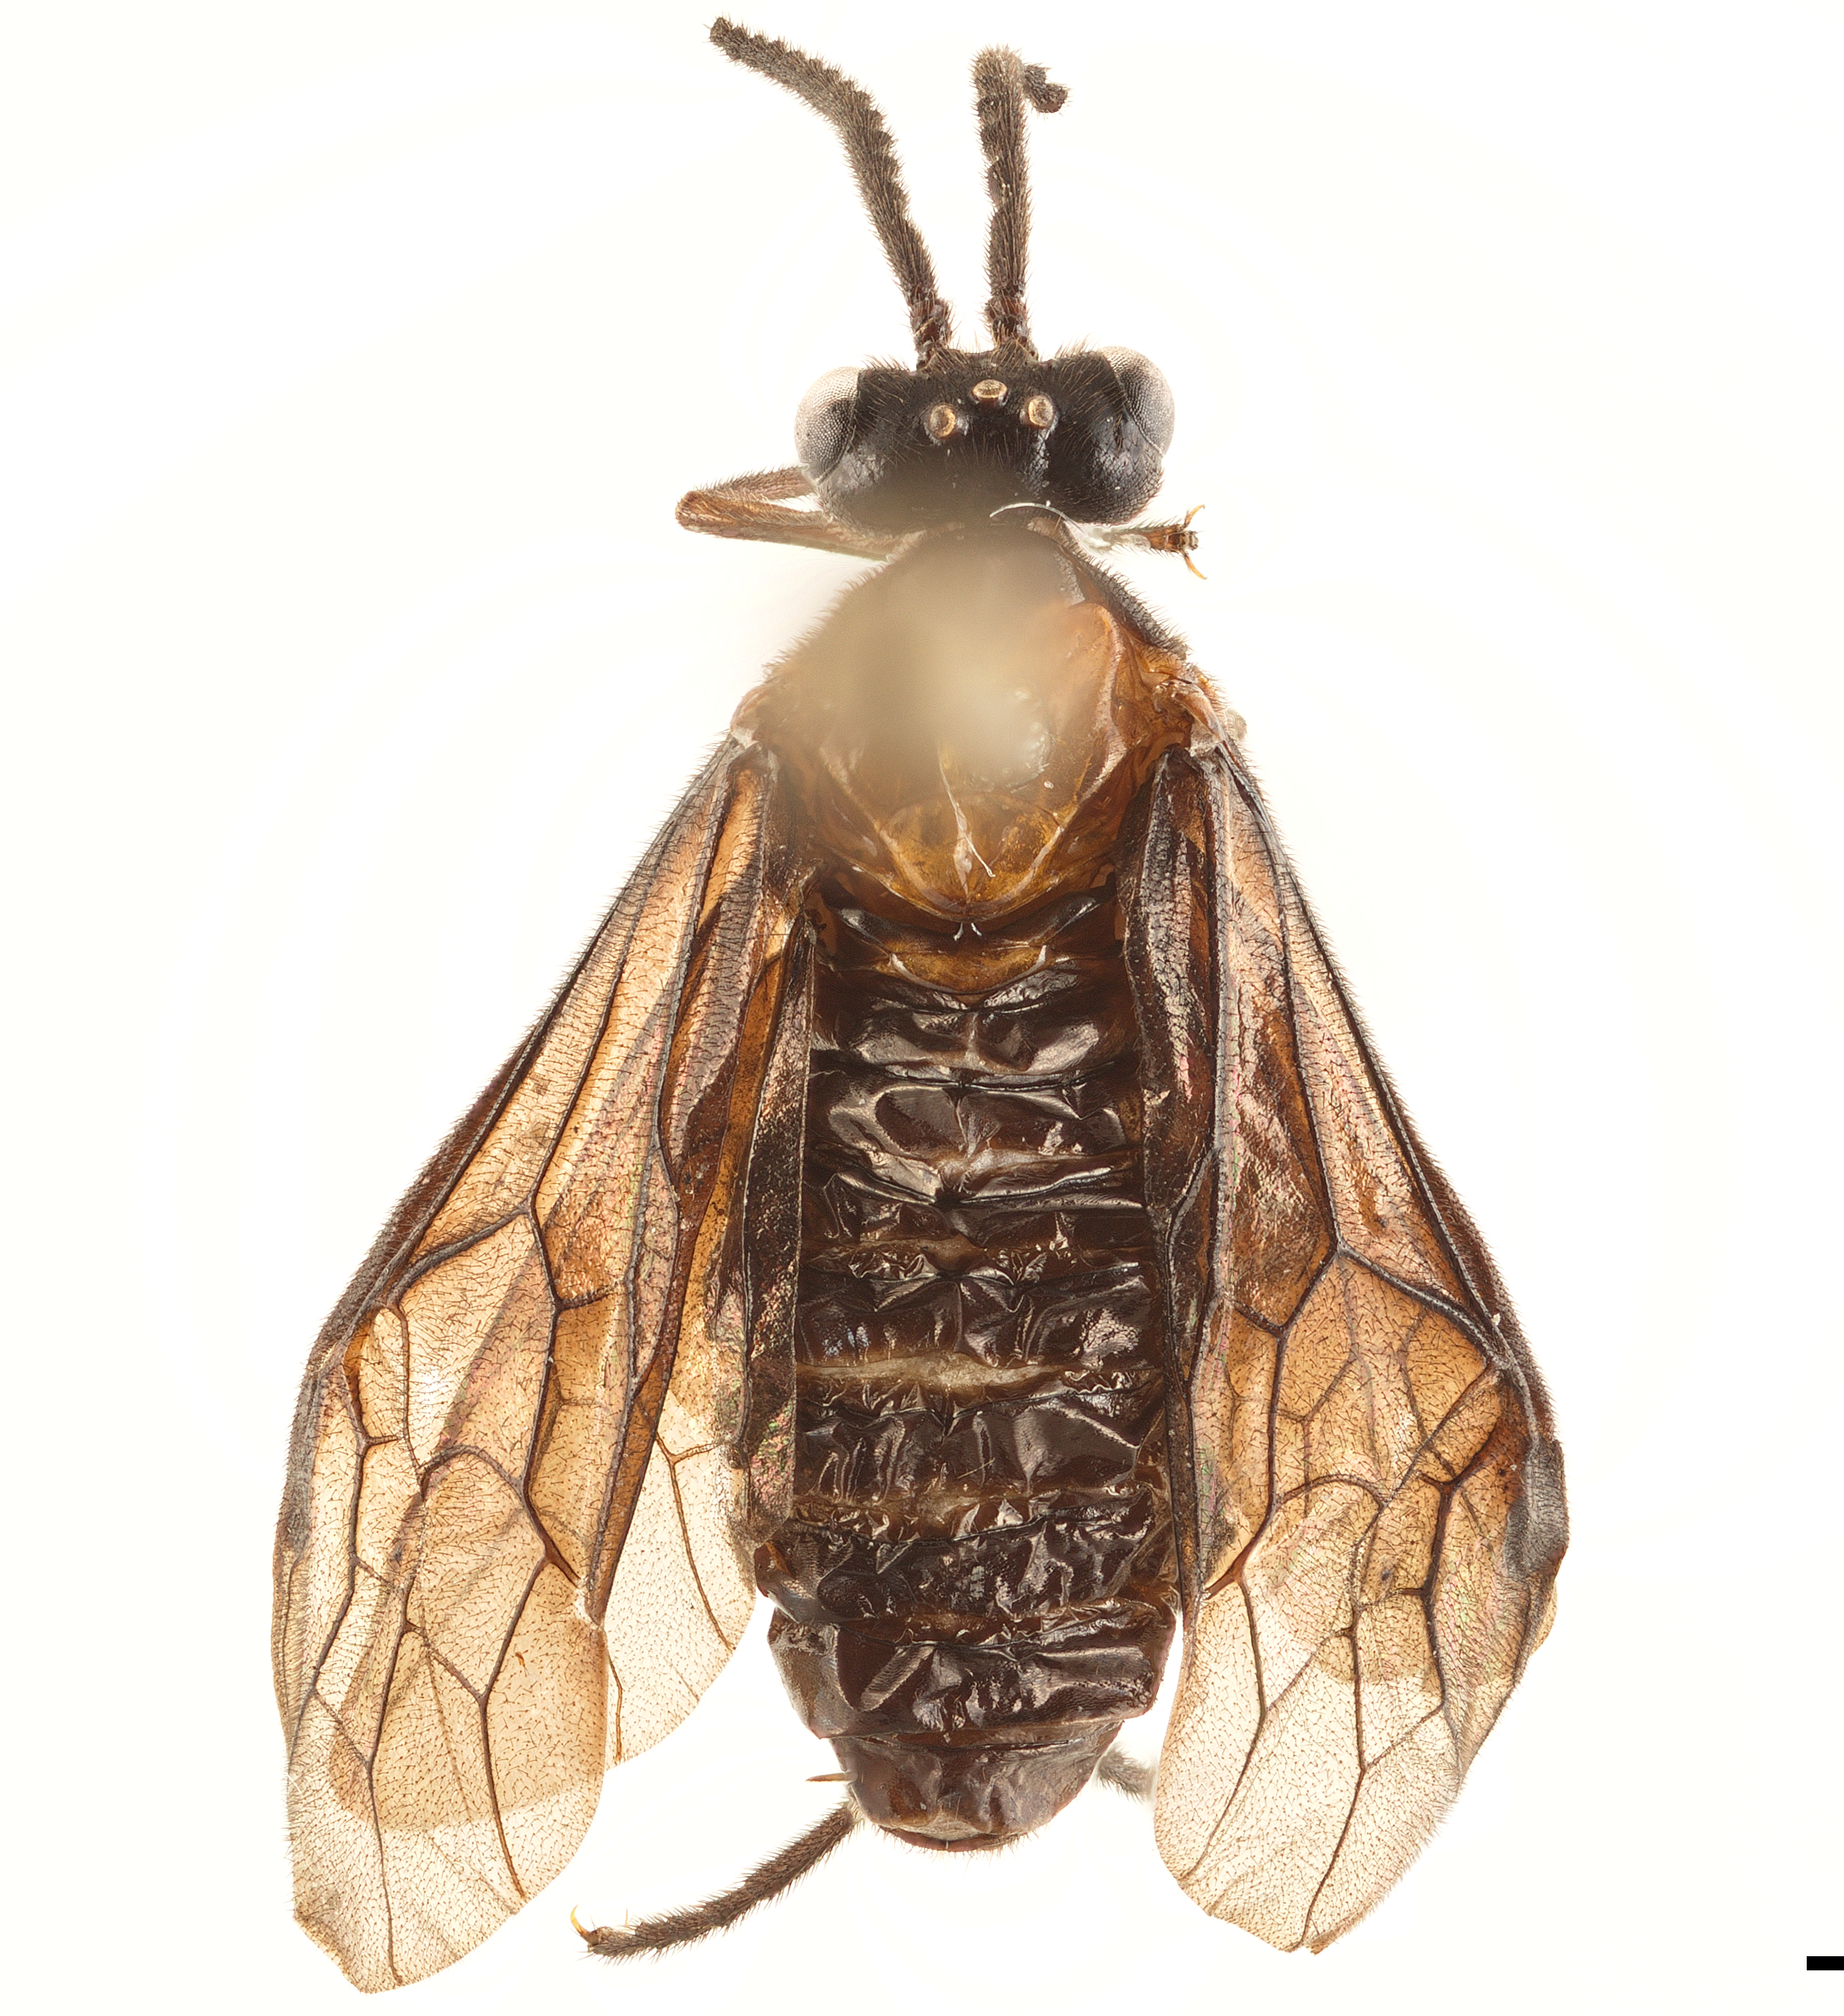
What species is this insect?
Perreyiella lacourti
